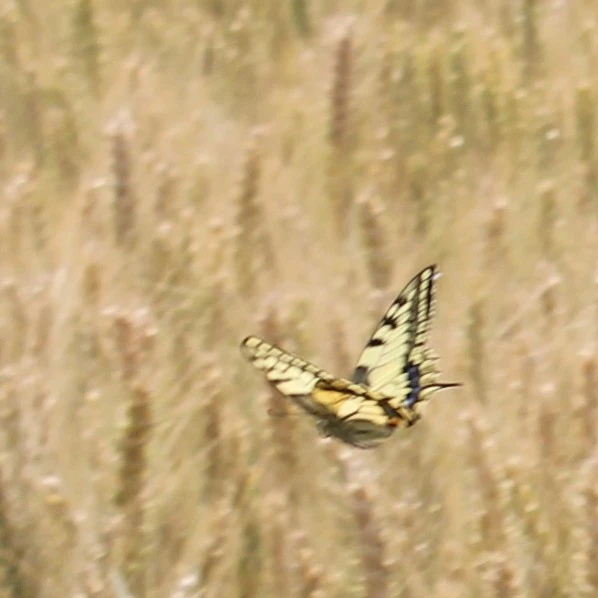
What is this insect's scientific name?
Papilio machaon
